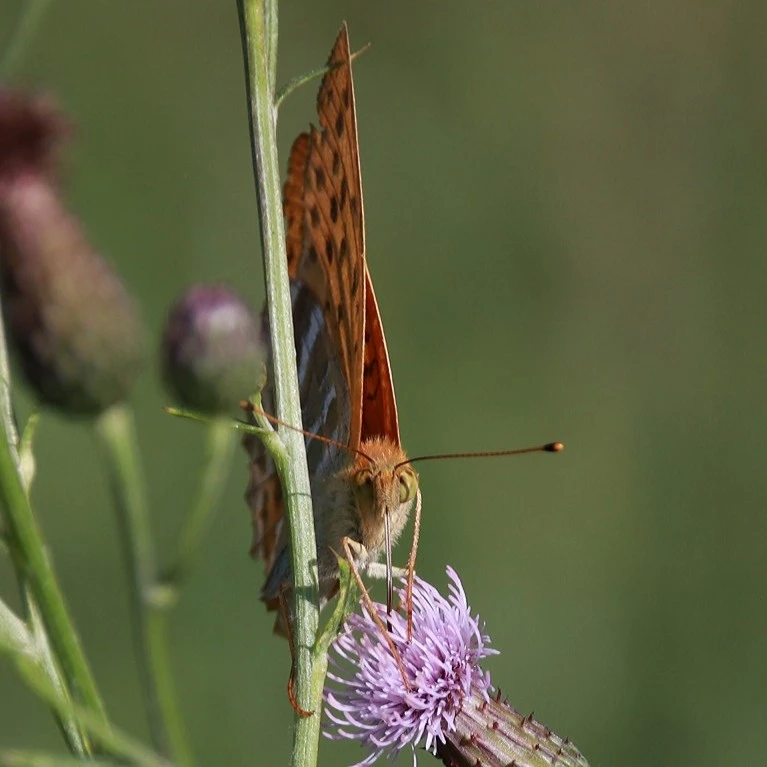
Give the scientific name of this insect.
Argynnis paphia
